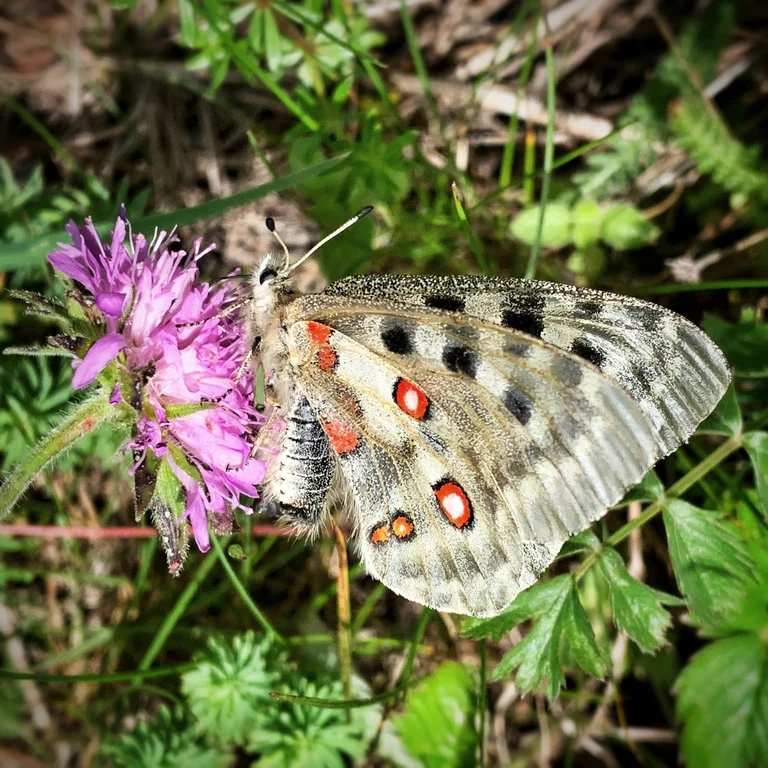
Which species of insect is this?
Parnassius apollo
